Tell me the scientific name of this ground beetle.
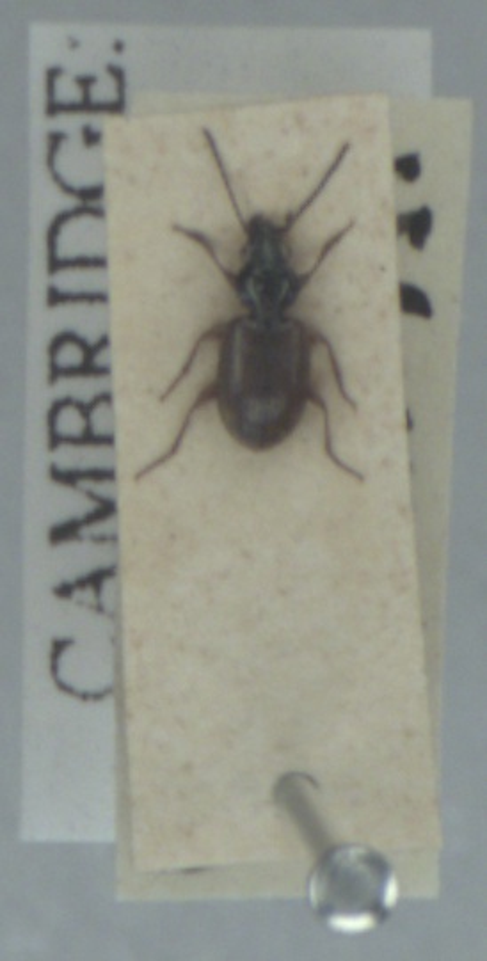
Bembidion lunulatum
